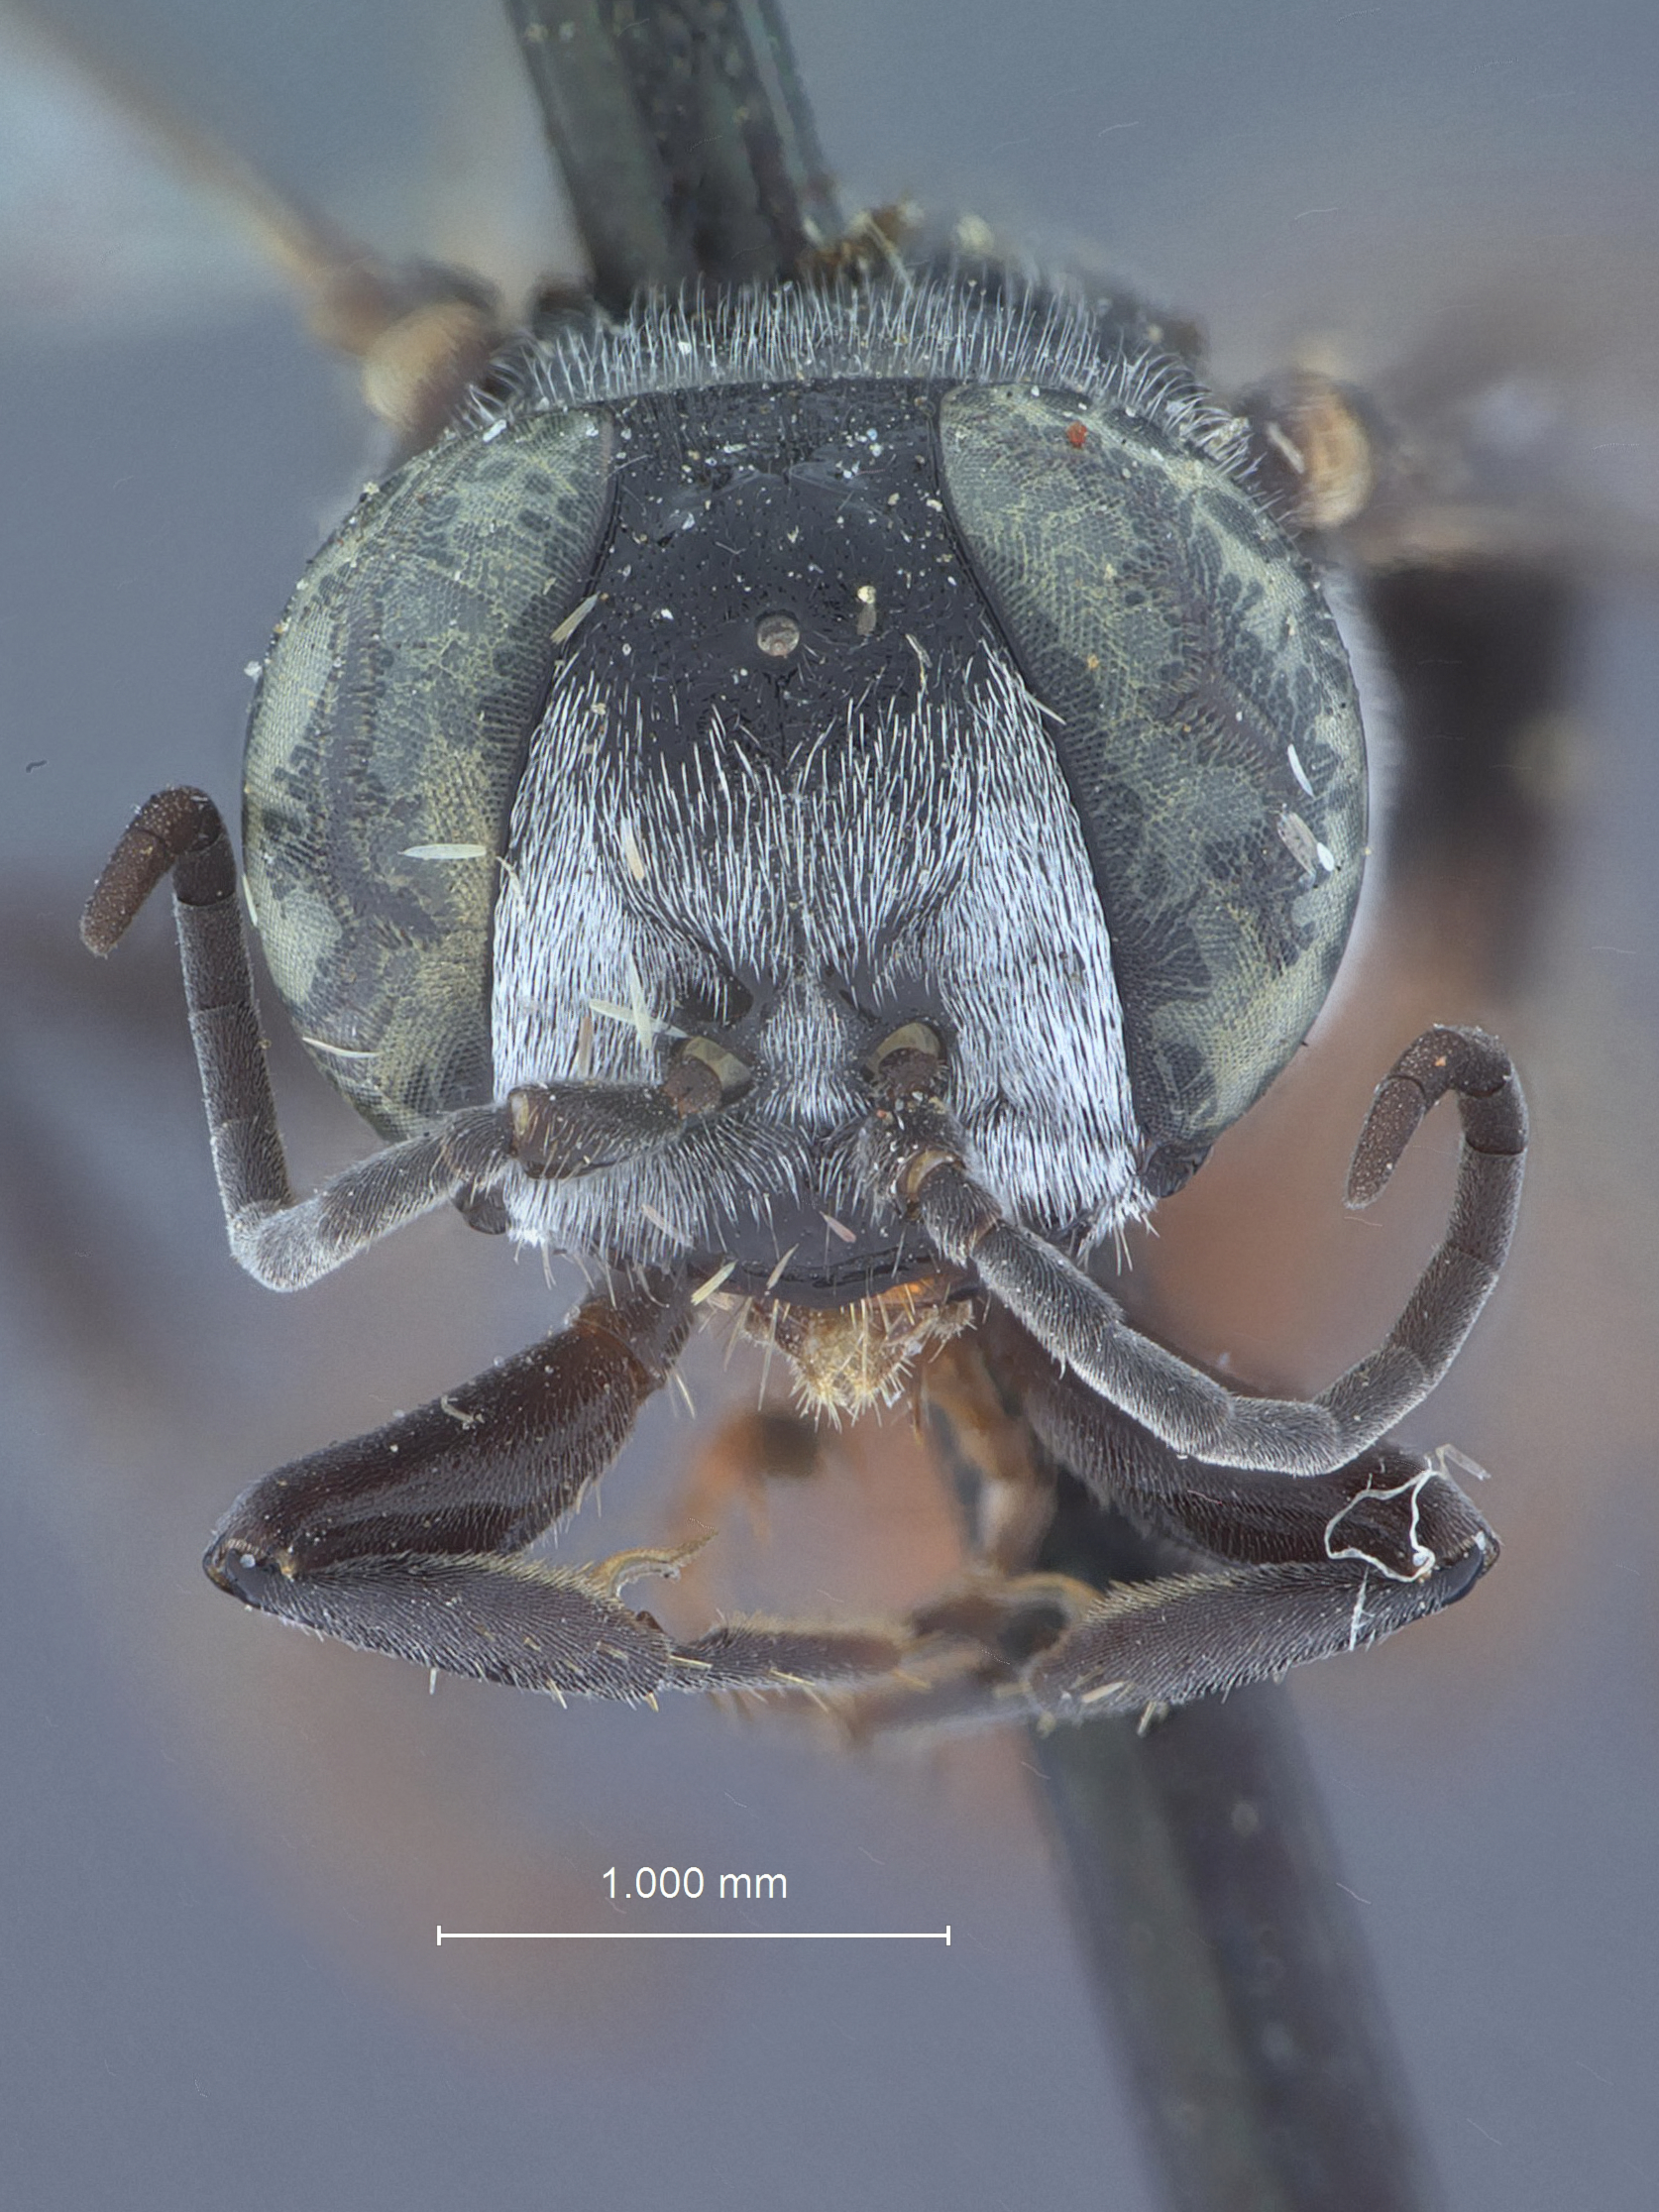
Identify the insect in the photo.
Tachysphex specodoides
